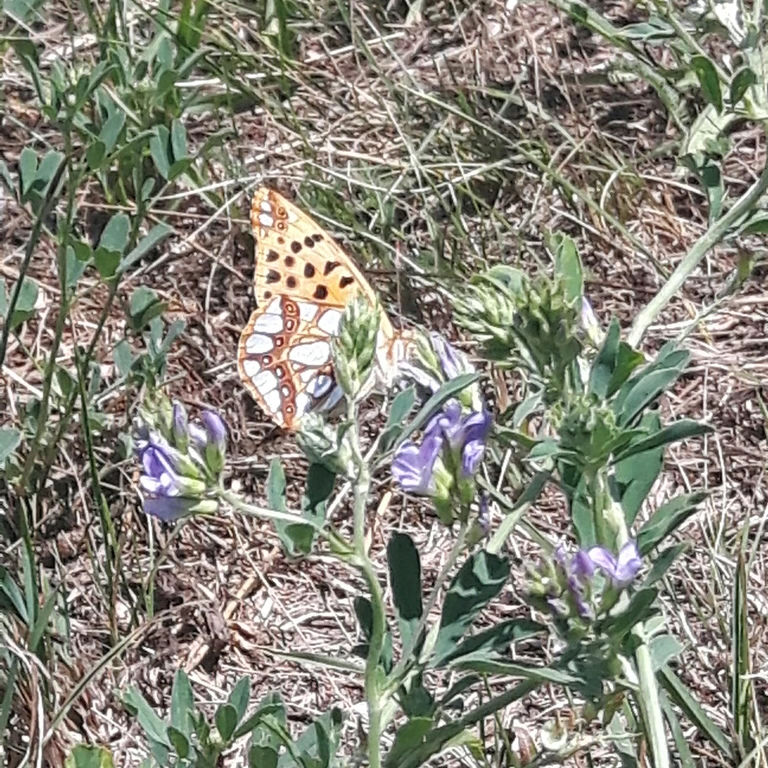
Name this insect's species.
Issoria lathonia
